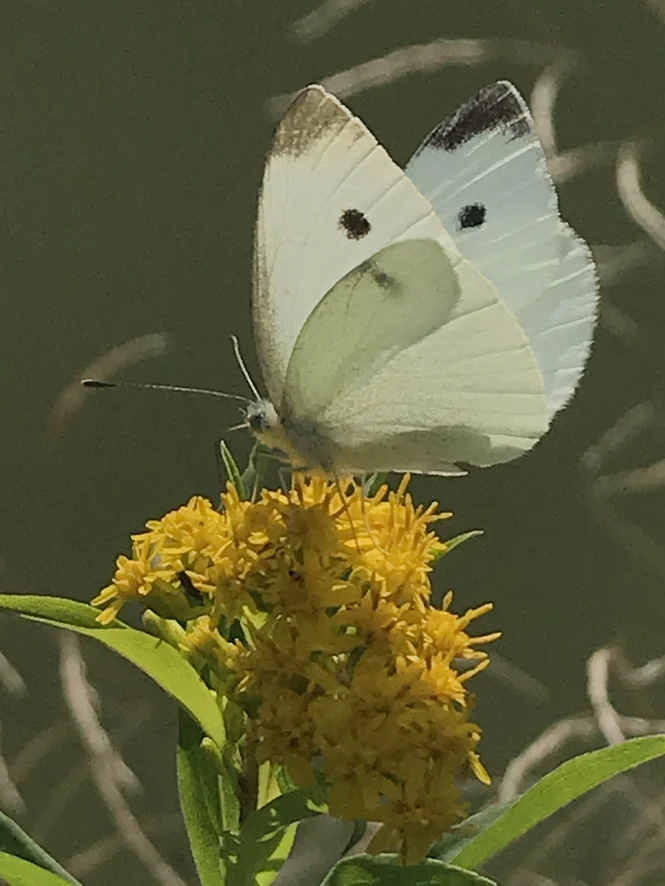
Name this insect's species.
Pieris rapae
